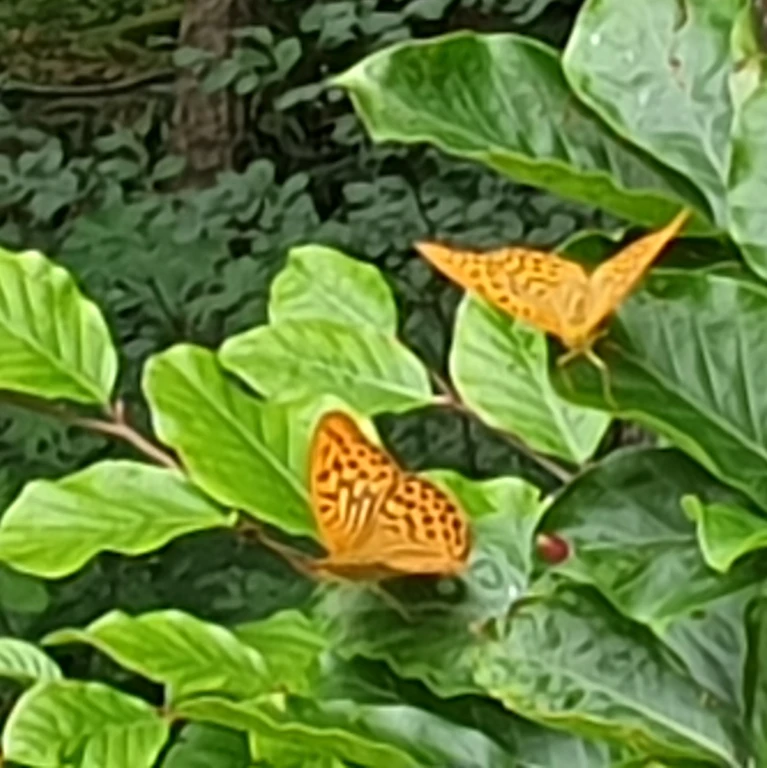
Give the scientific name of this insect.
Argynnis paphia
